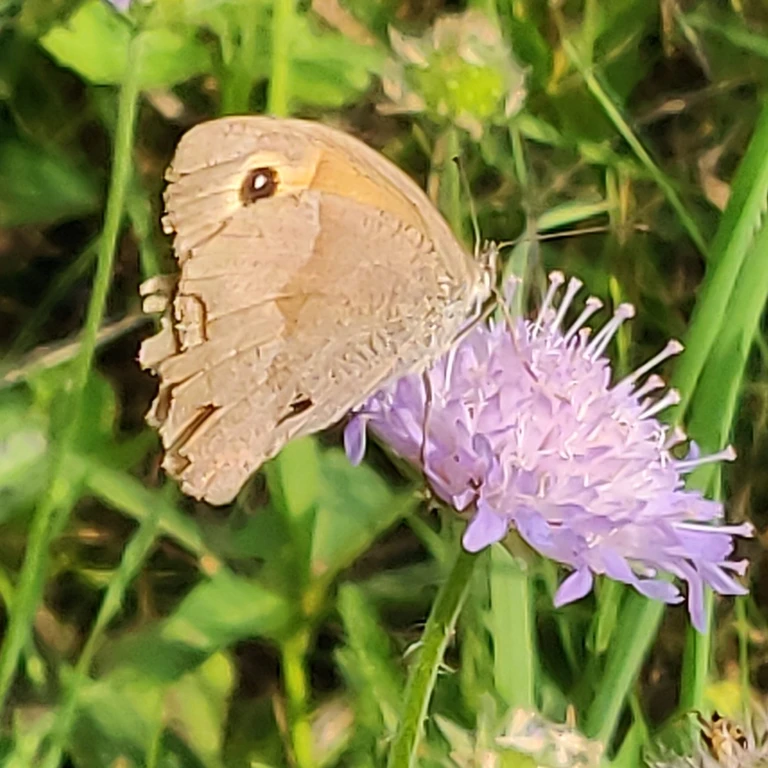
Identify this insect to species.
Maniola jurtina
